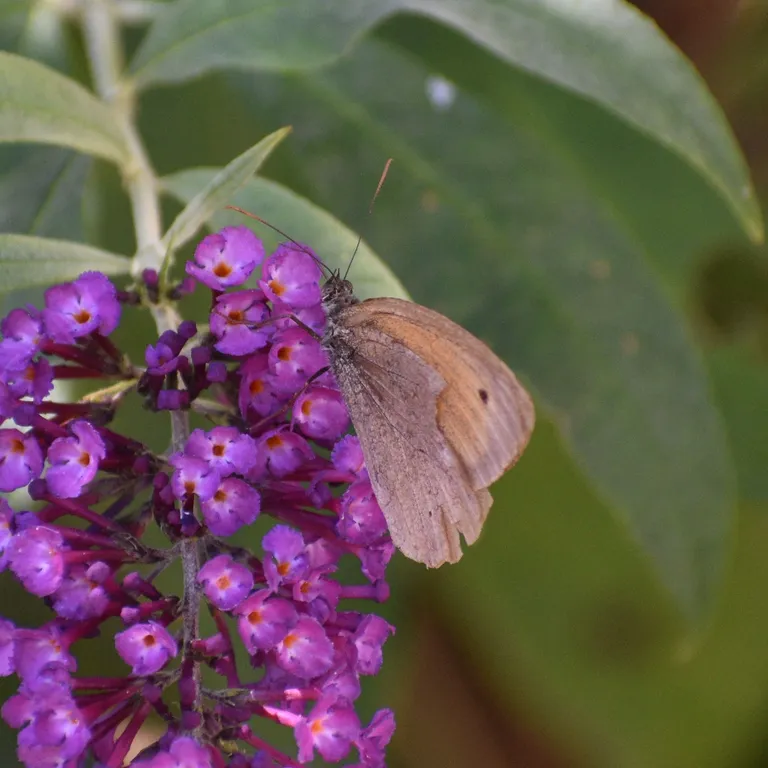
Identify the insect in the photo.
Maniola jurtina
